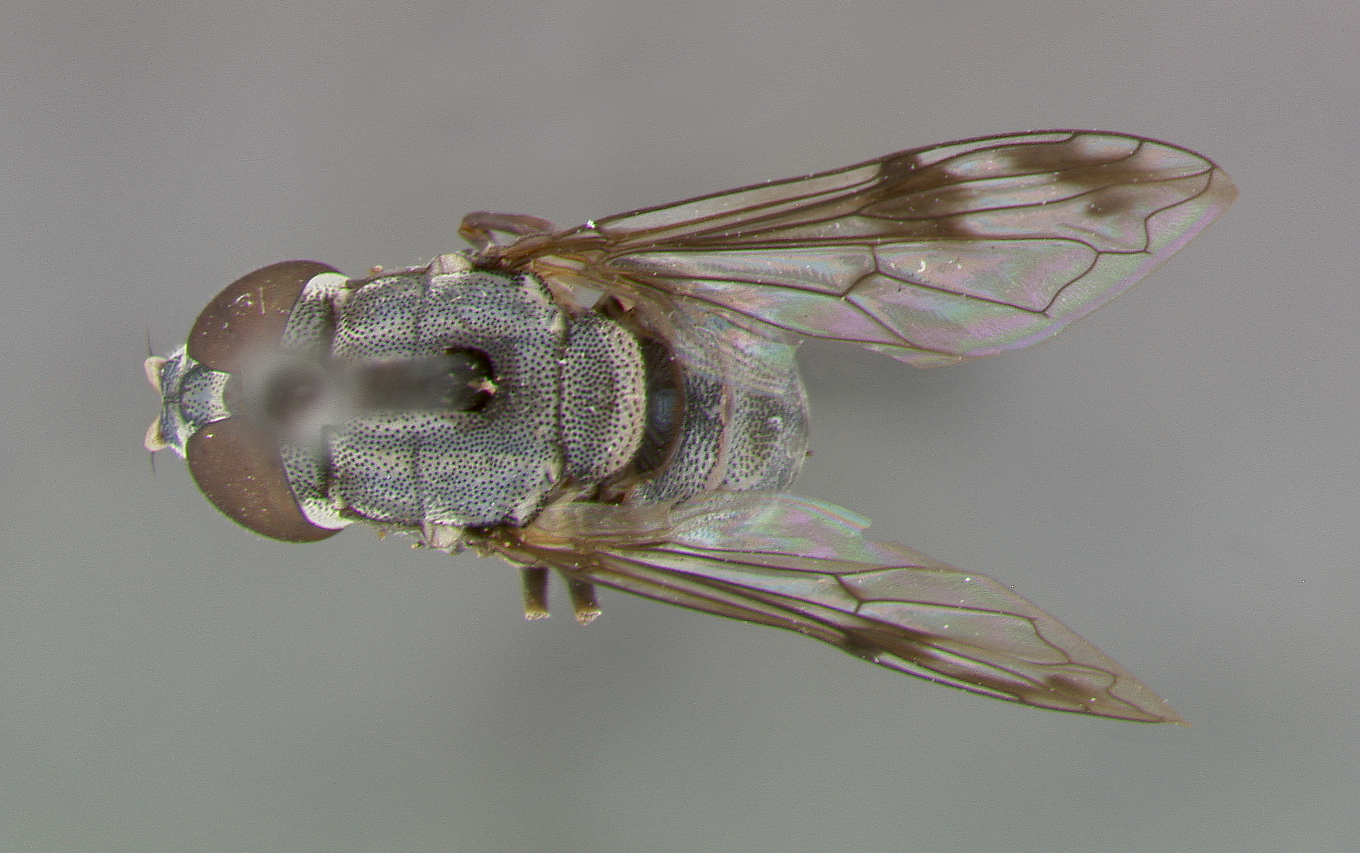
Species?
Nausigaster peruviensis
